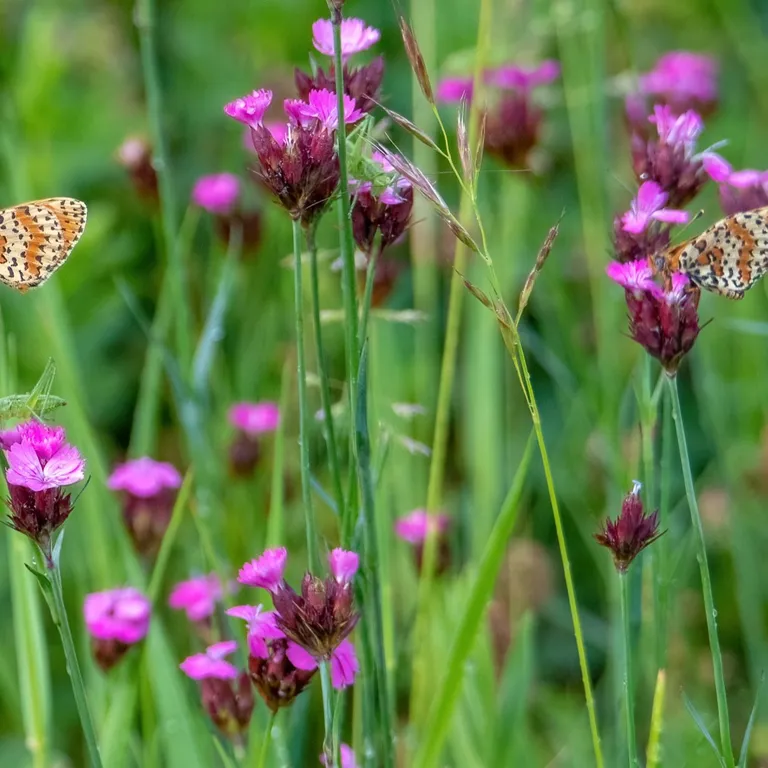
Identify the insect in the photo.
Melitaea didyma
